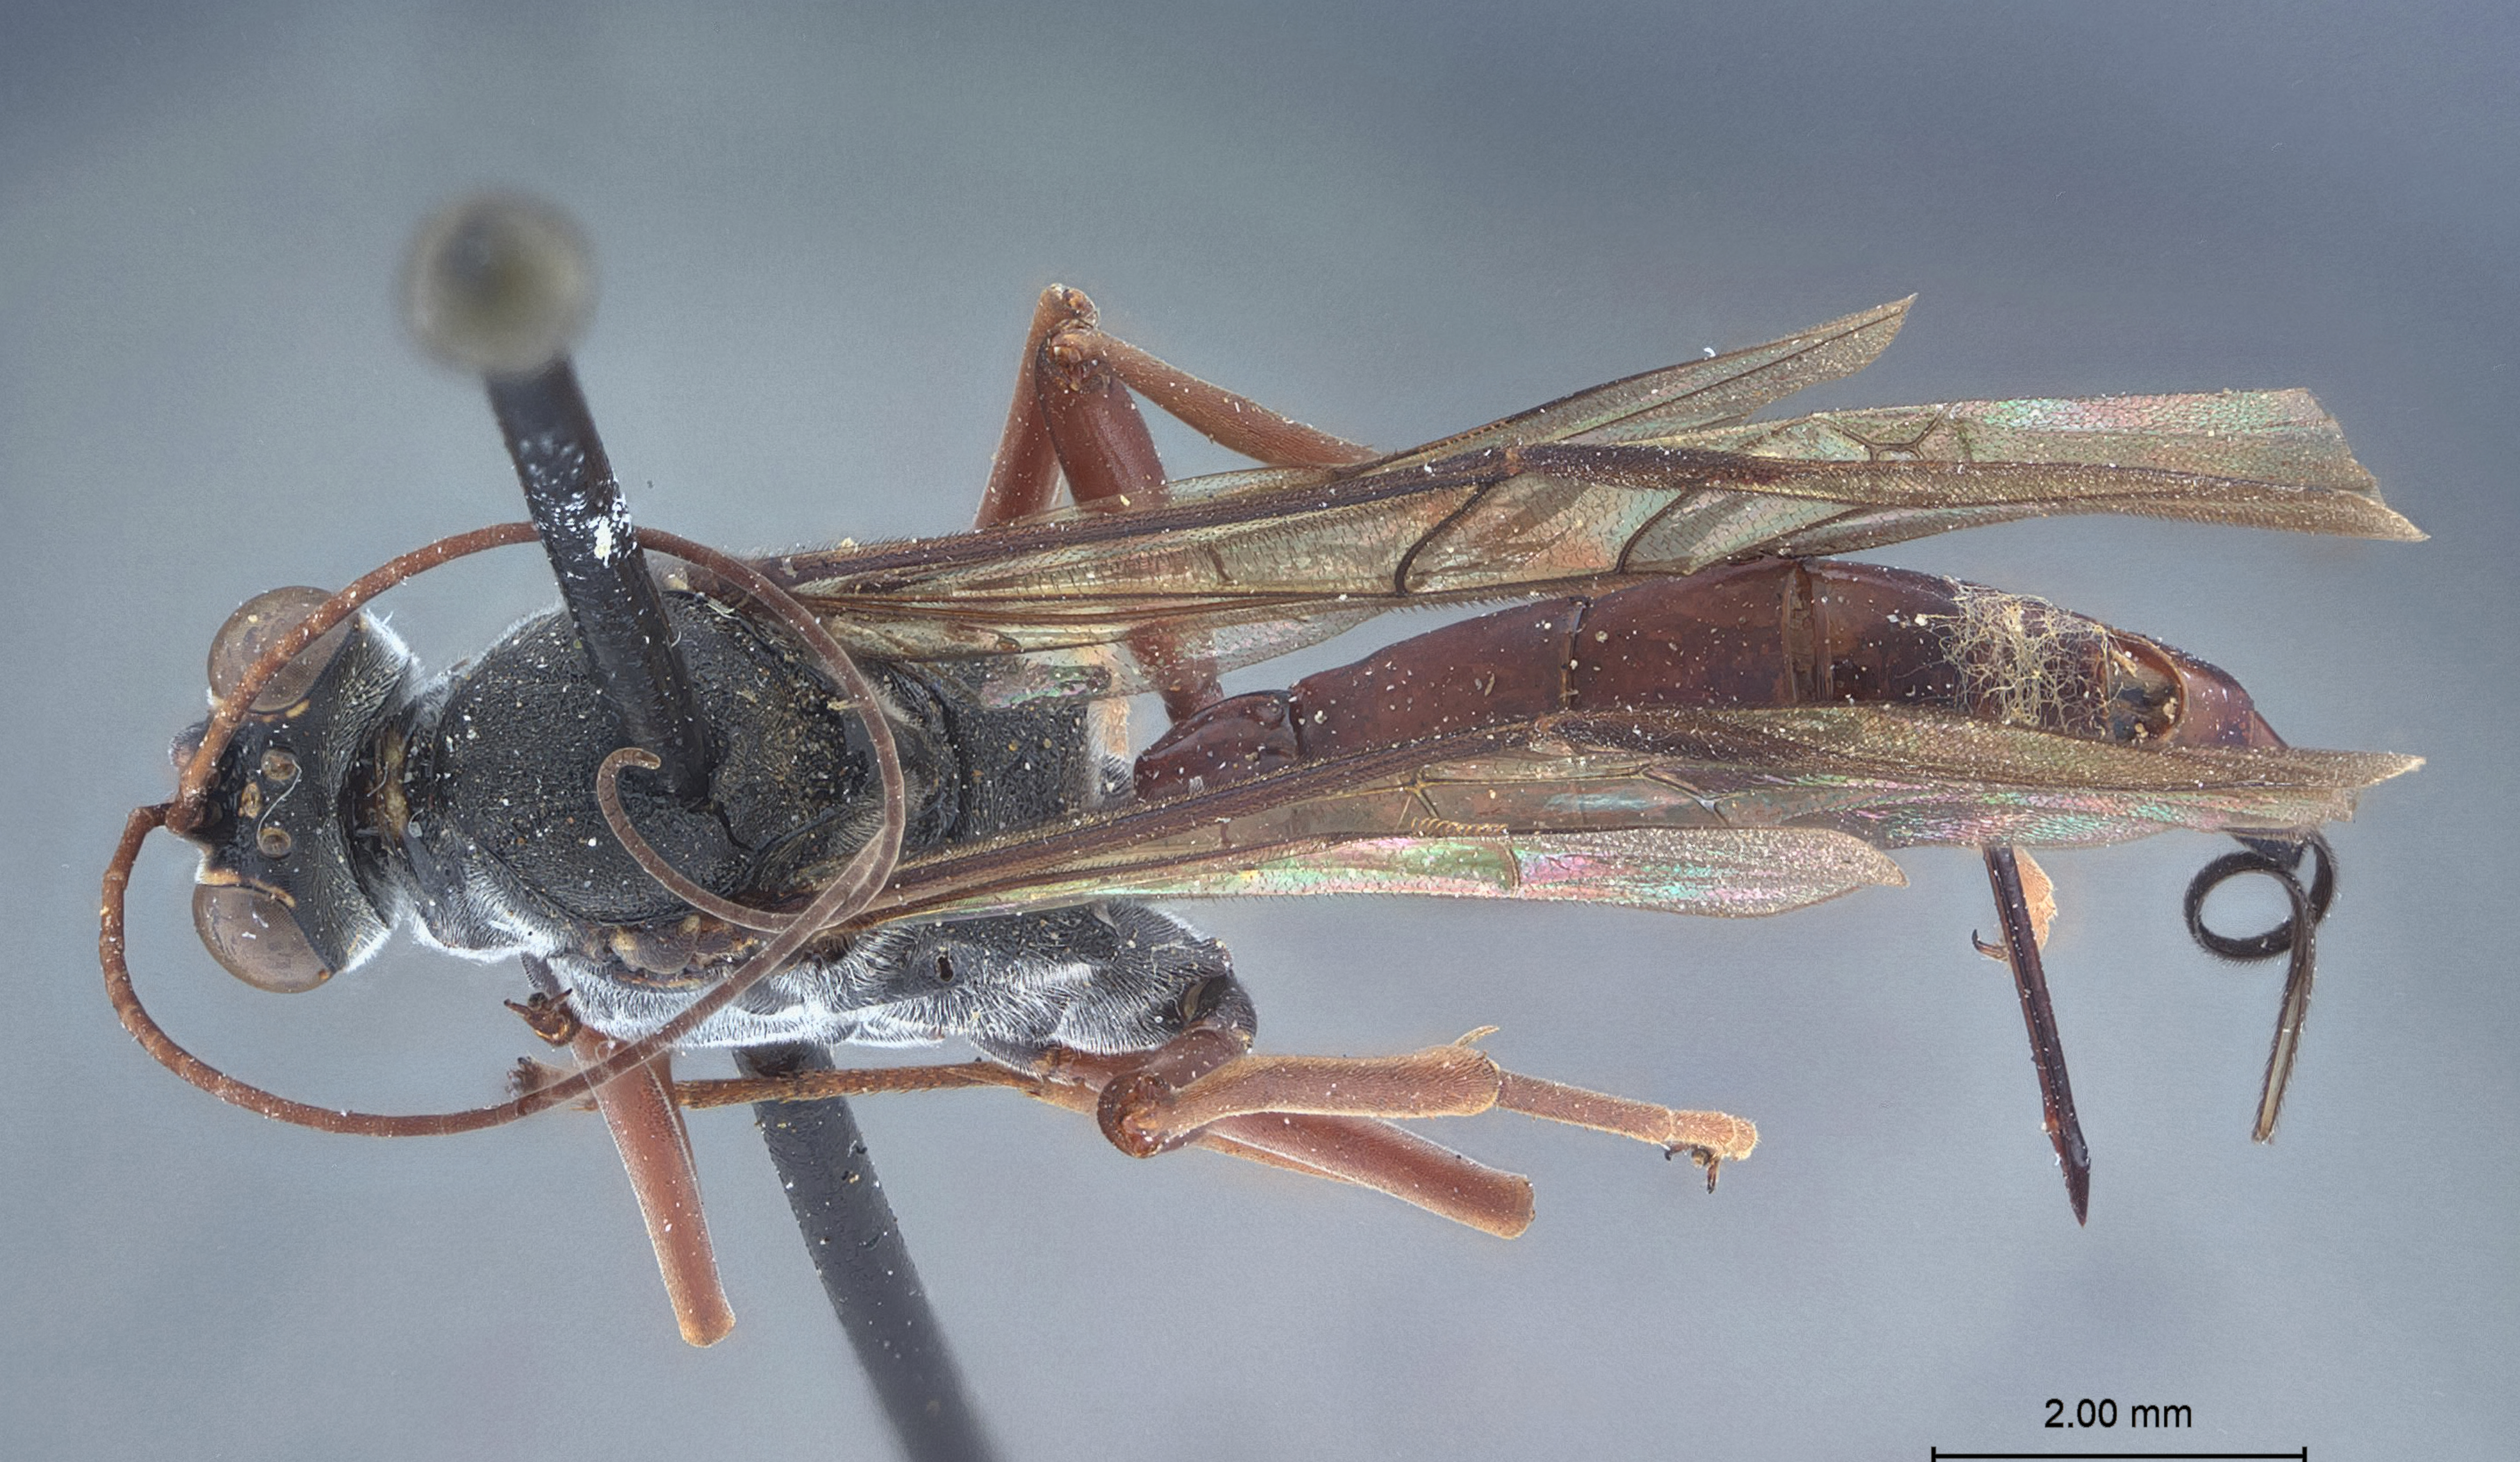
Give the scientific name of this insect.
Trachysphyrus rugioscutum
